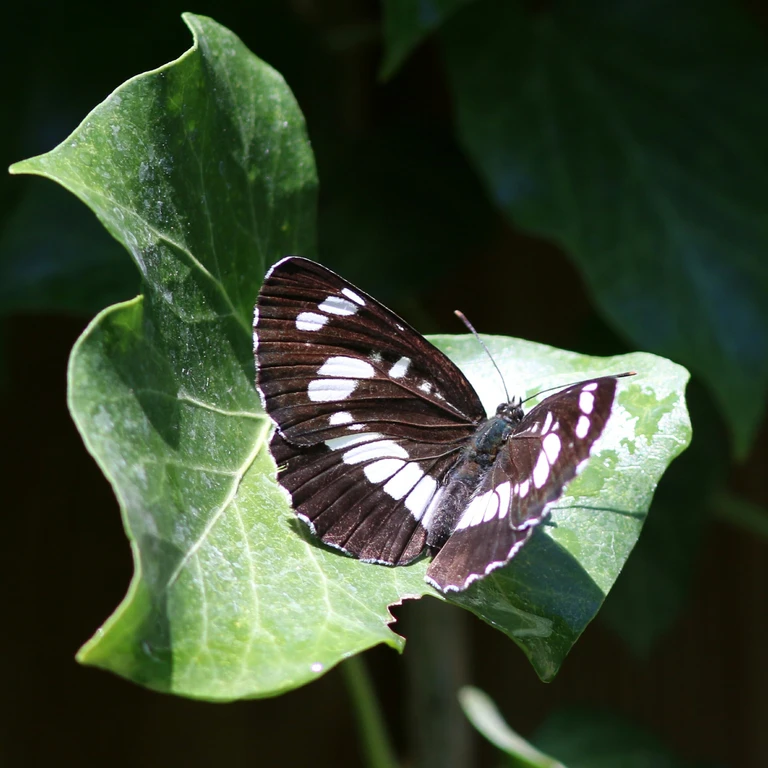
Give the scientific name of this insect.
Neptis rivularis
